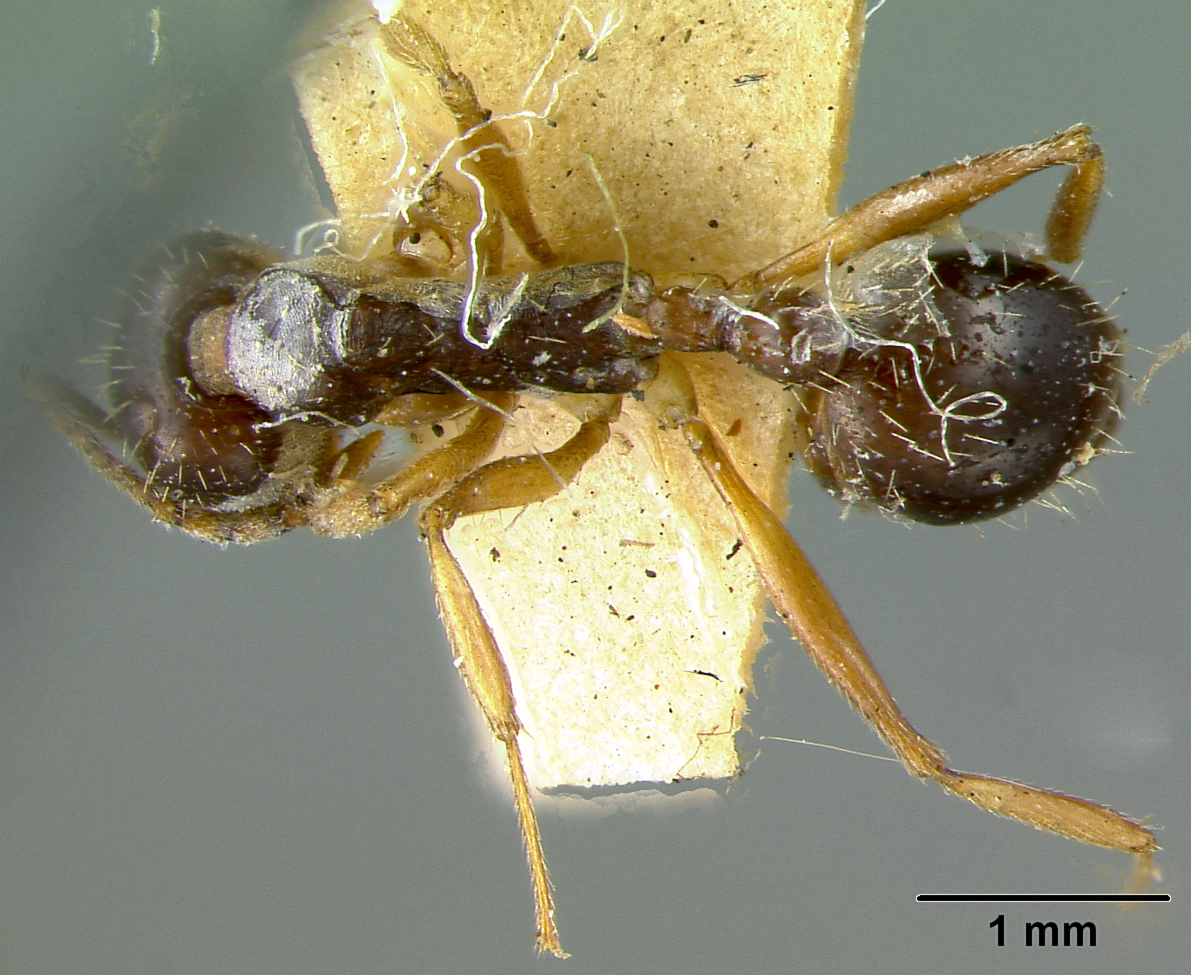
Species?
Aphaenogaster beesoni
